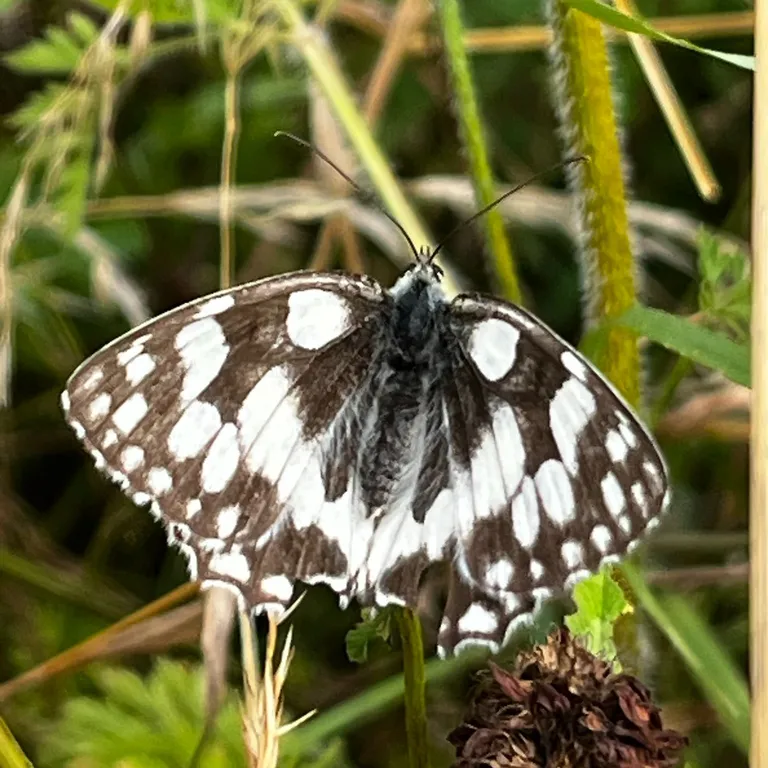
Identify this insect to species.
Melanargia galathea
